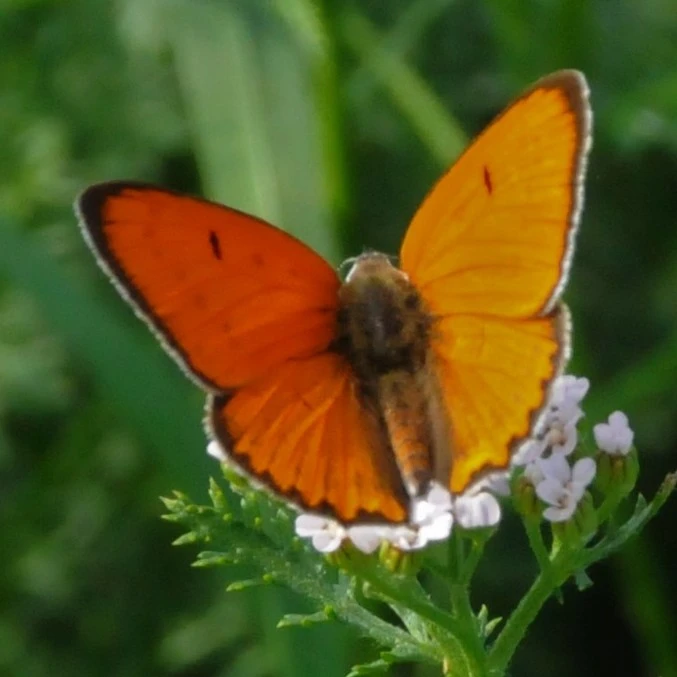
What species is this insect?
Lycaena dispar
